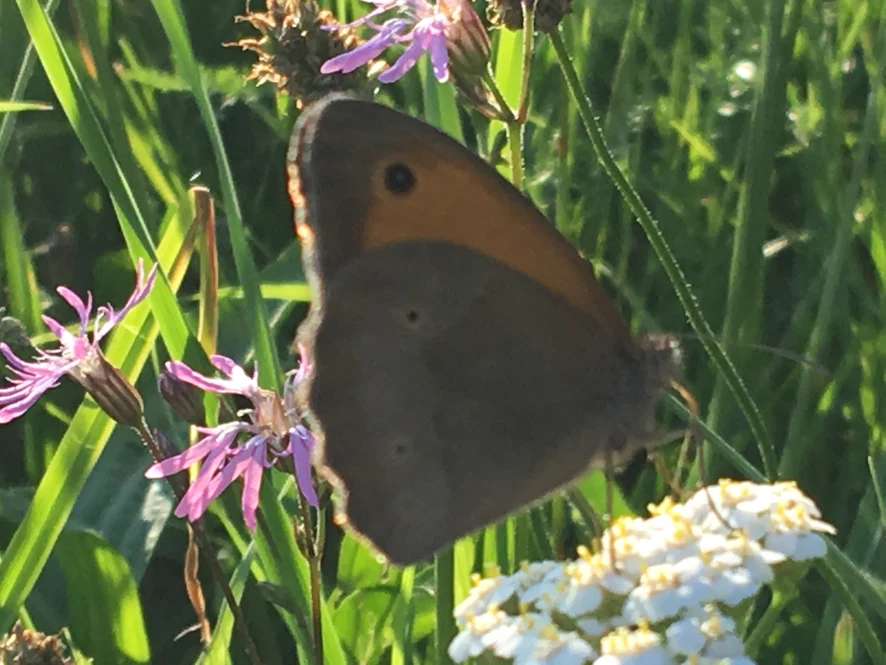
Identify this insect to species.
Maniola jurtina
